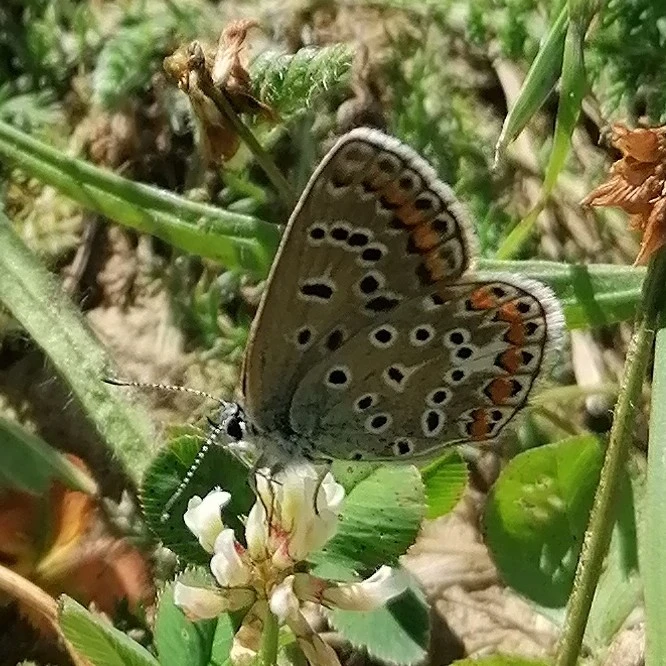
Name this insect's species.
Polyommatus icarus
